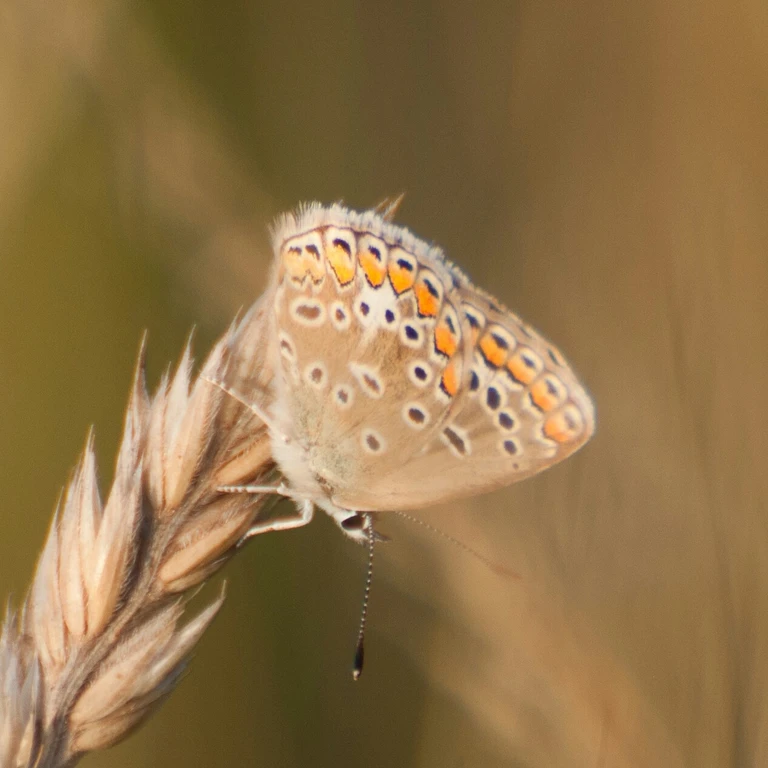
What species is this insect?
Polyommatus icarus
